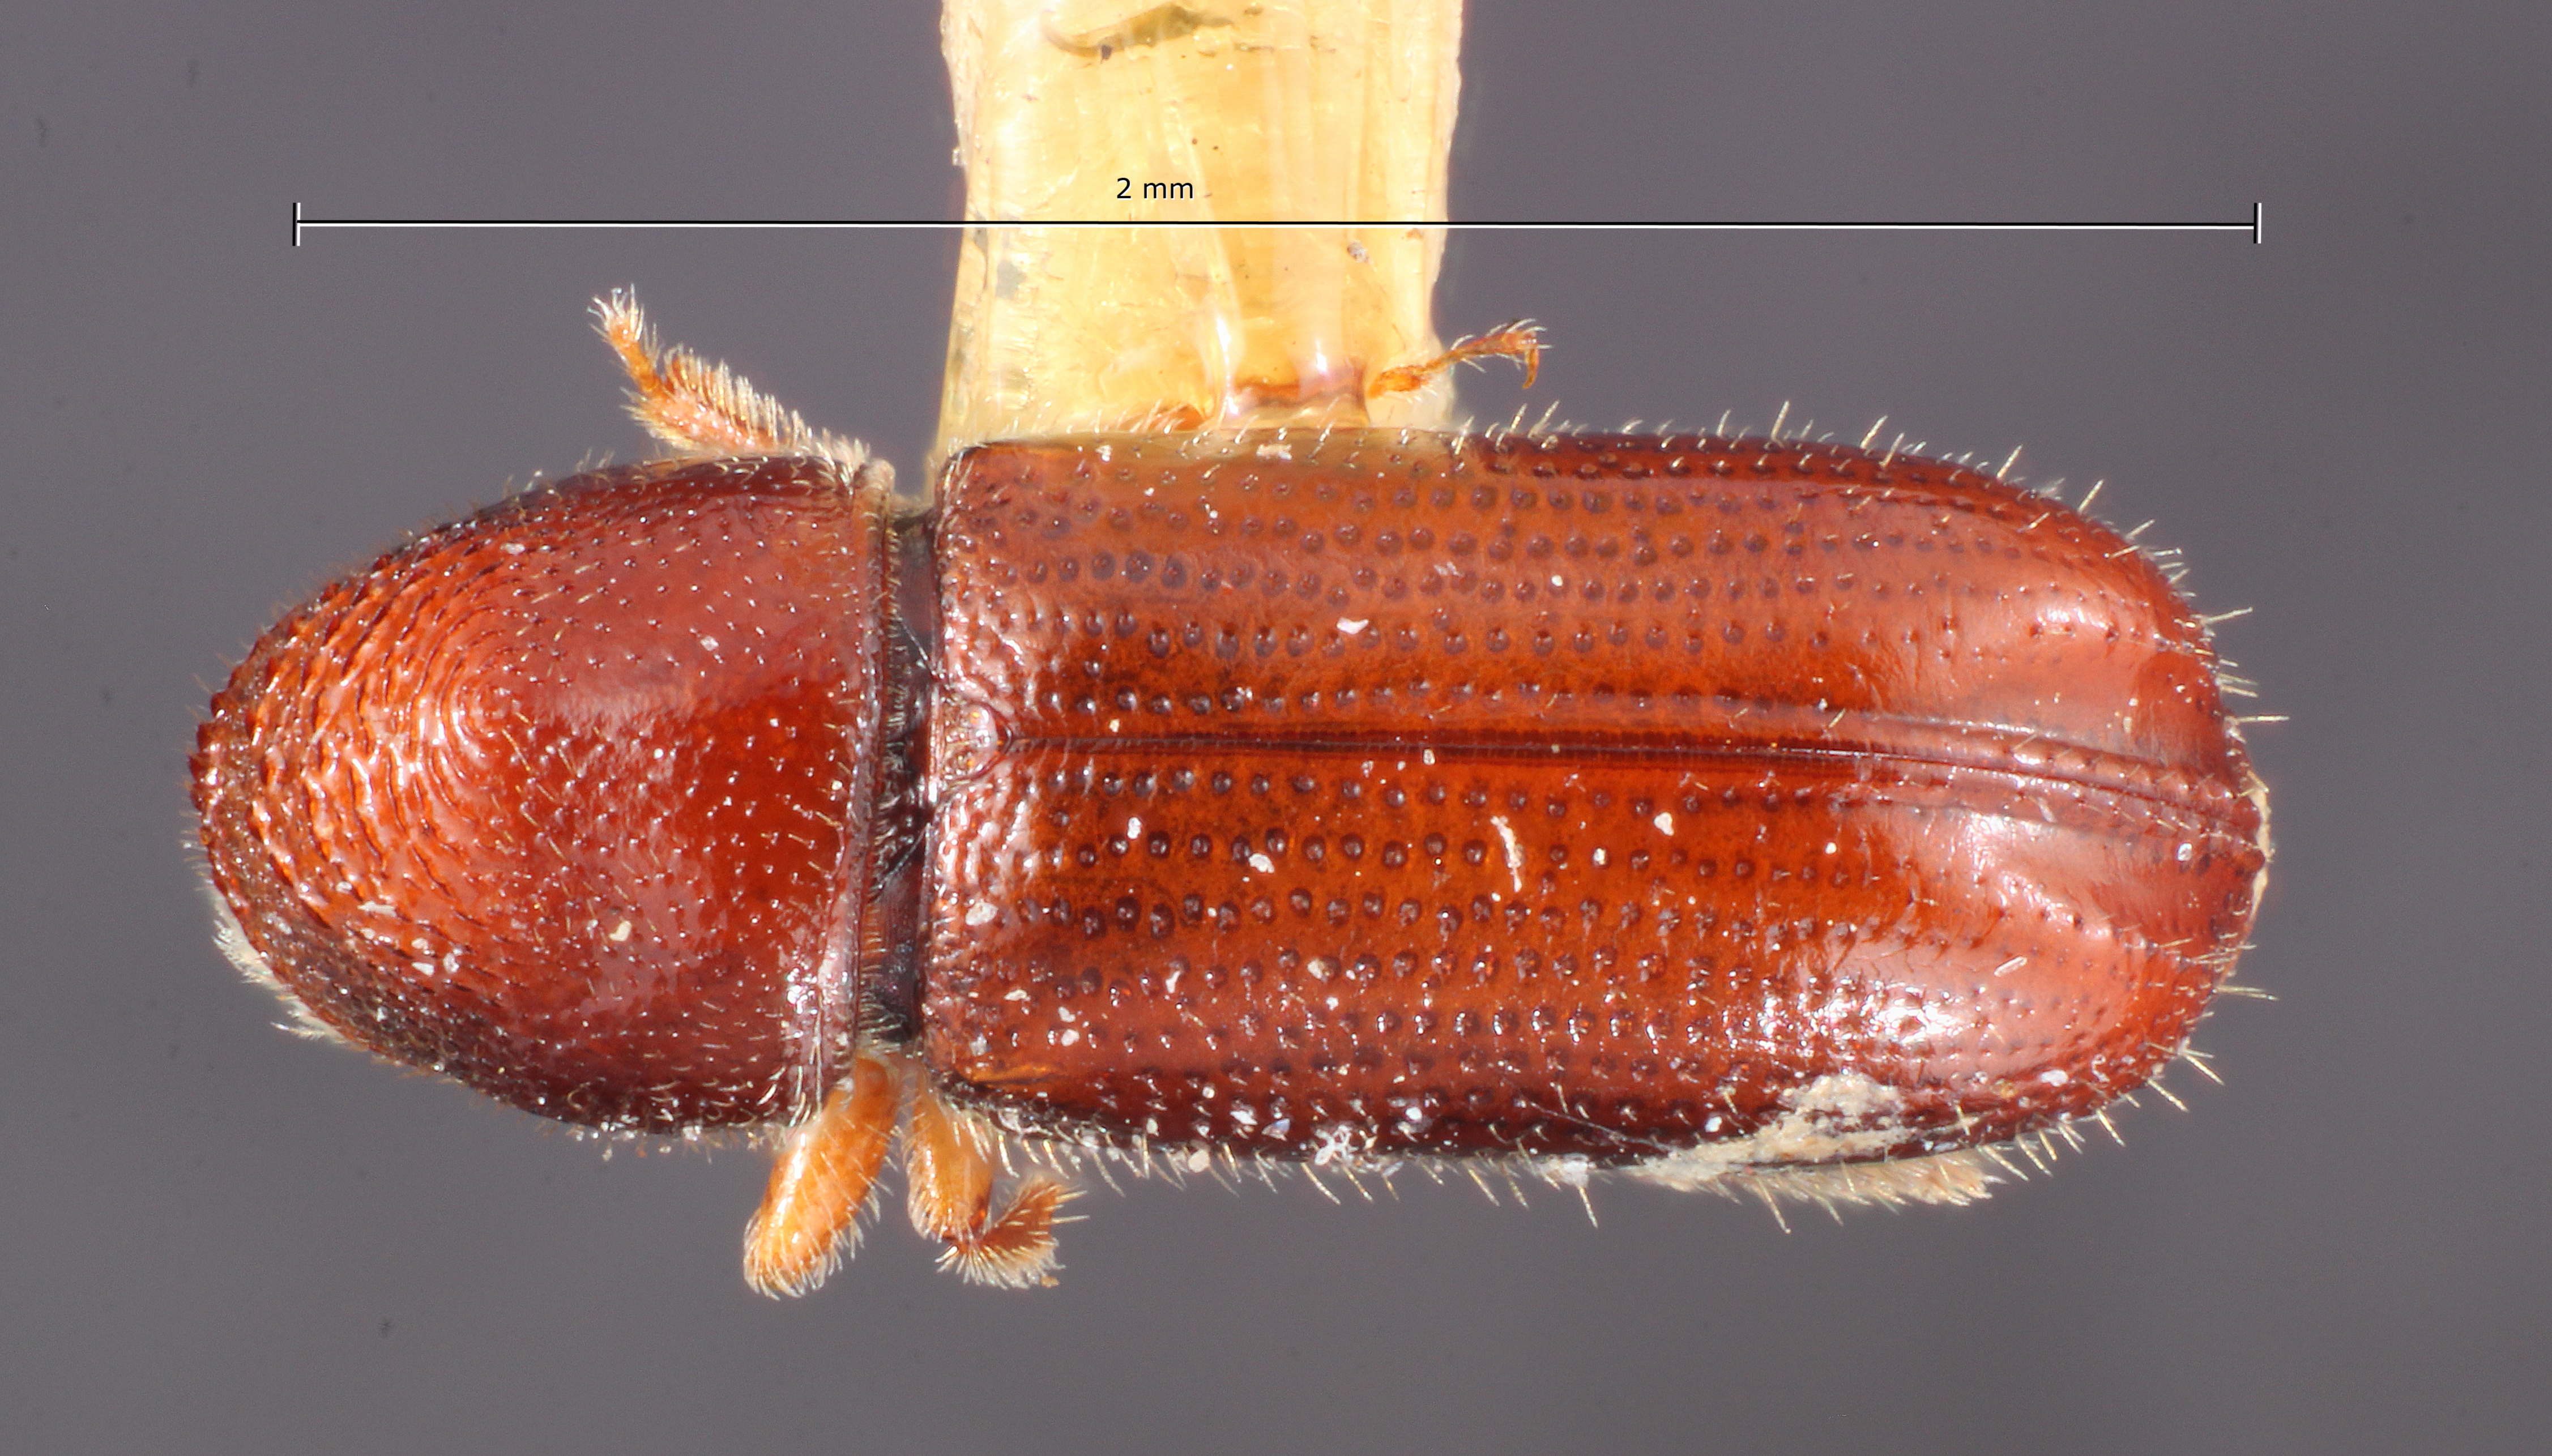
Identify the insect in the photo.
Pityophthorus electus
